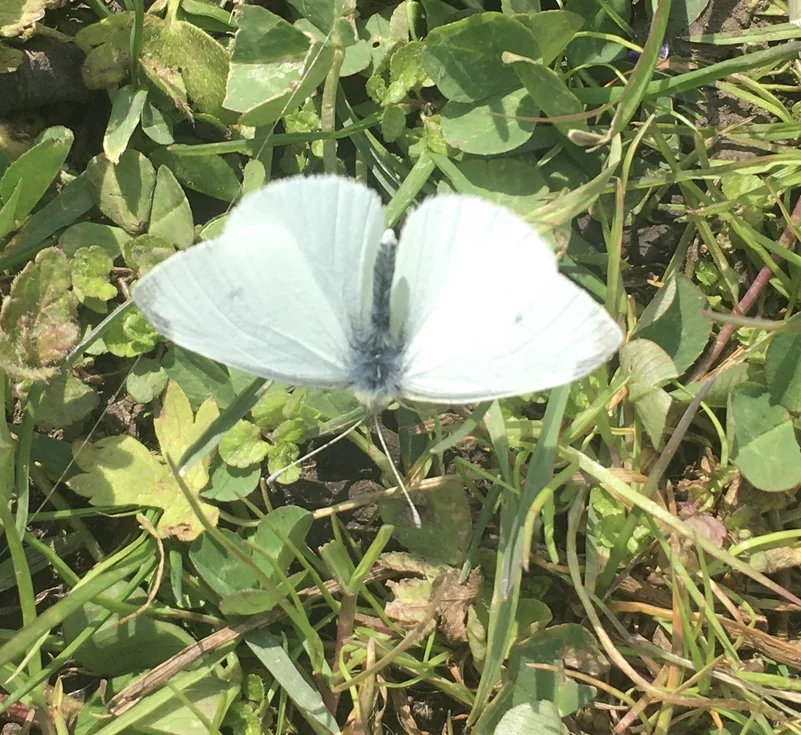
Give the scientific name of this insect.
Pieris rapae
